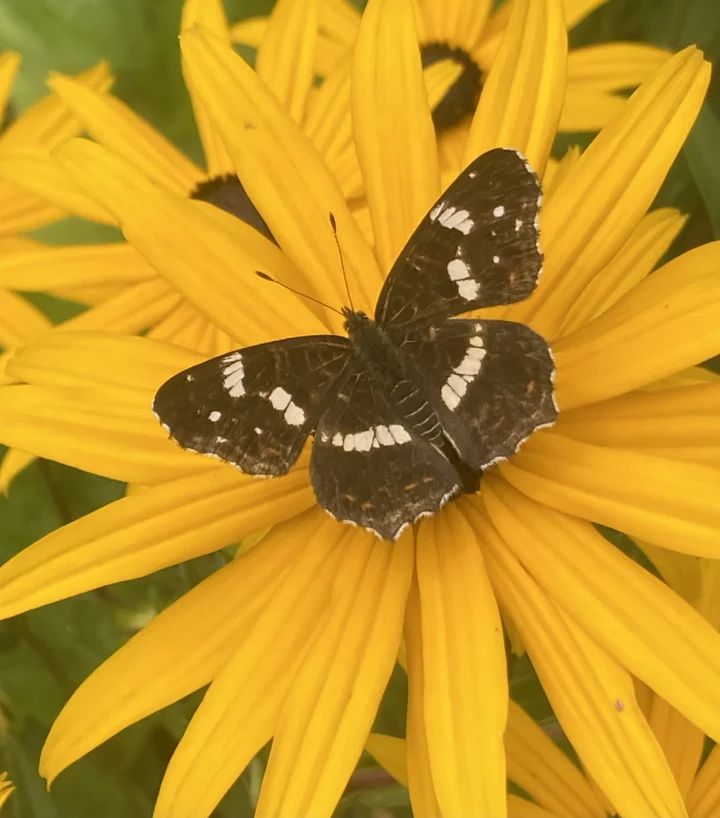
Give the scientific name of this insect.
Araschnia levana
